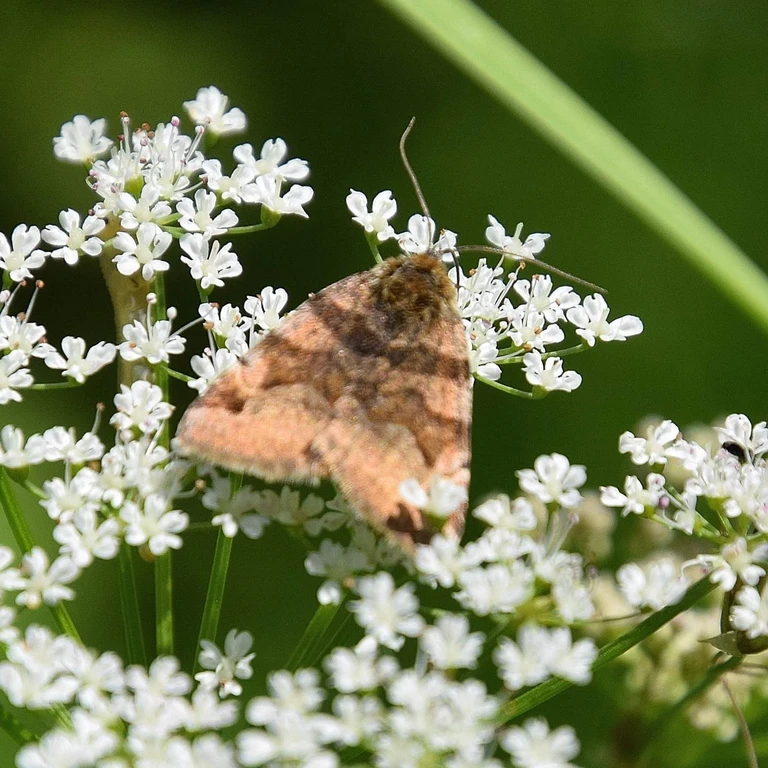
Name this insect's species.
Euclidia glyphica
